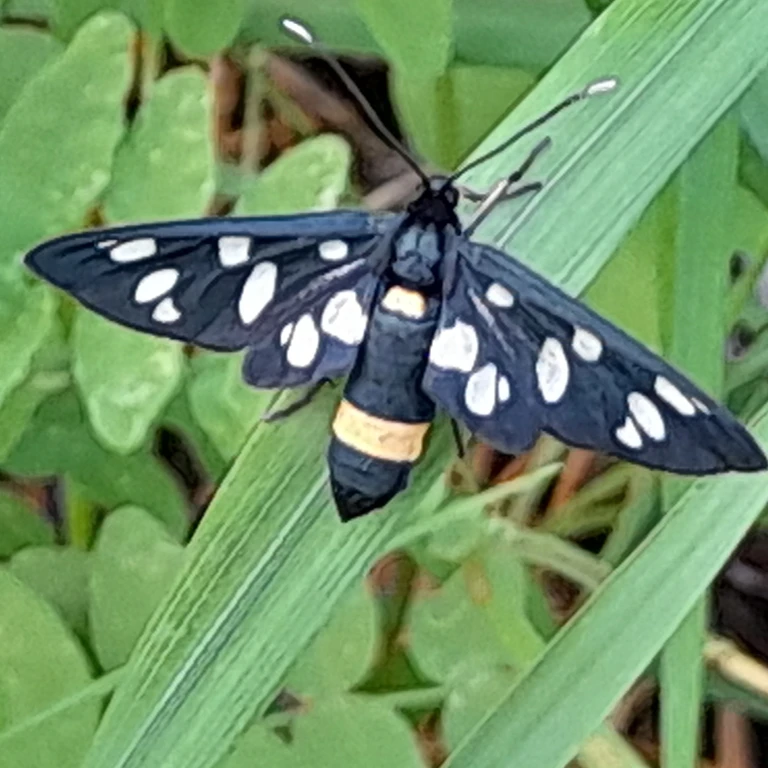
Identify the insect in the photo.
Amata phegea
